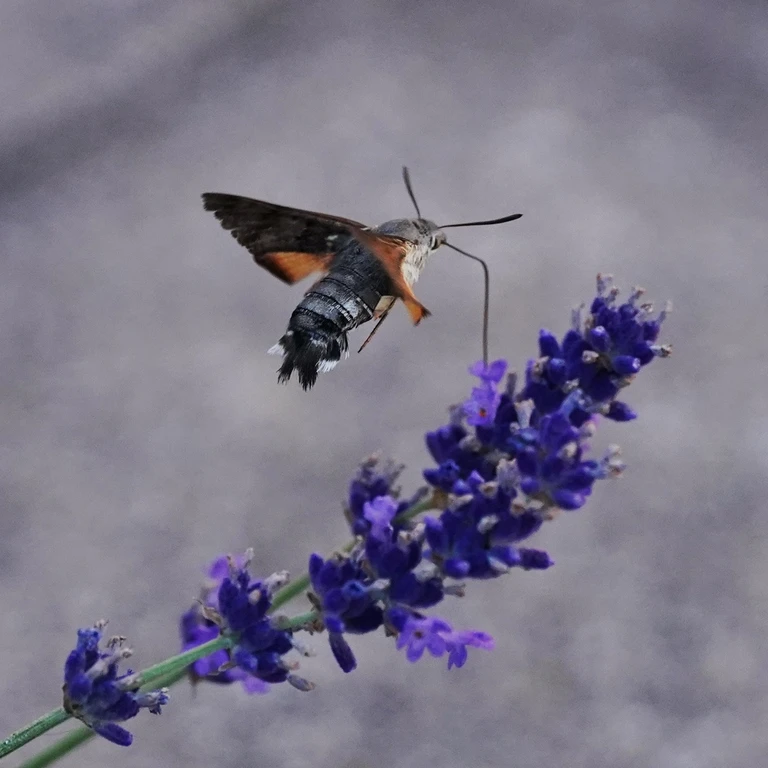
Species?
Macroglossum stellatarum
